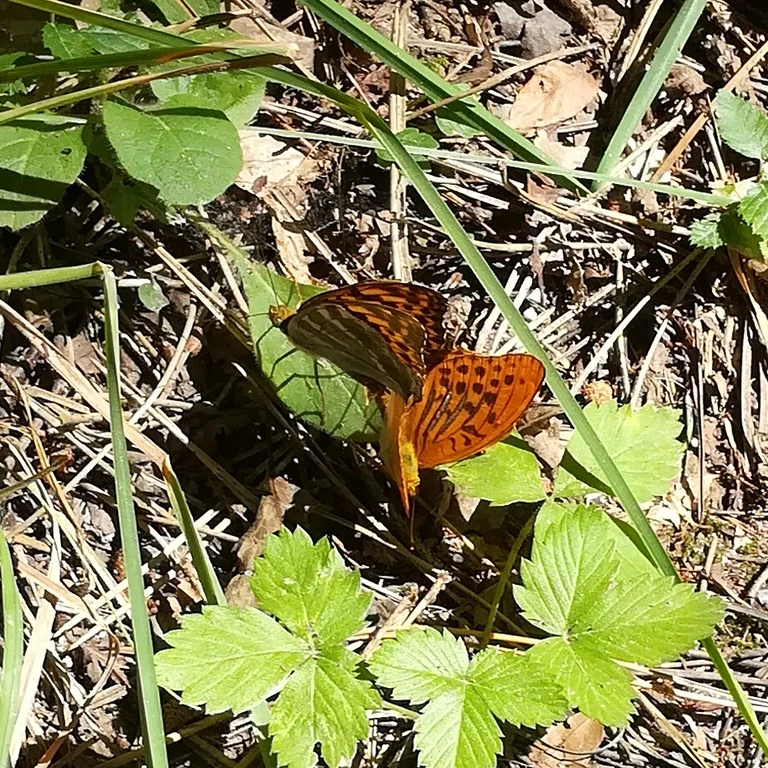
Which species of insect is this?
Argynnis paphia
